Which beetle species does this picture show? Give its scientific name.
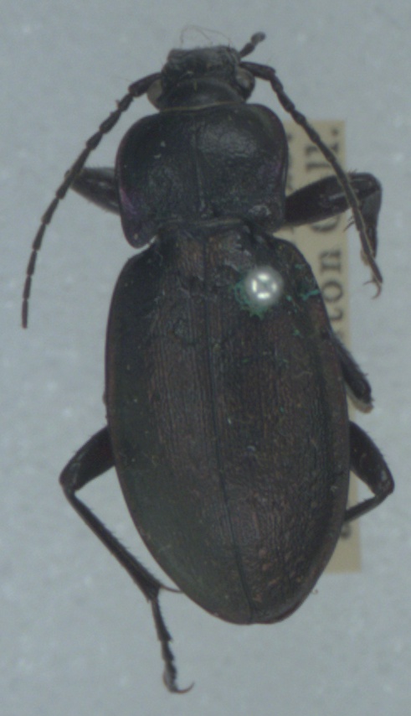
Carabus nemoralis
